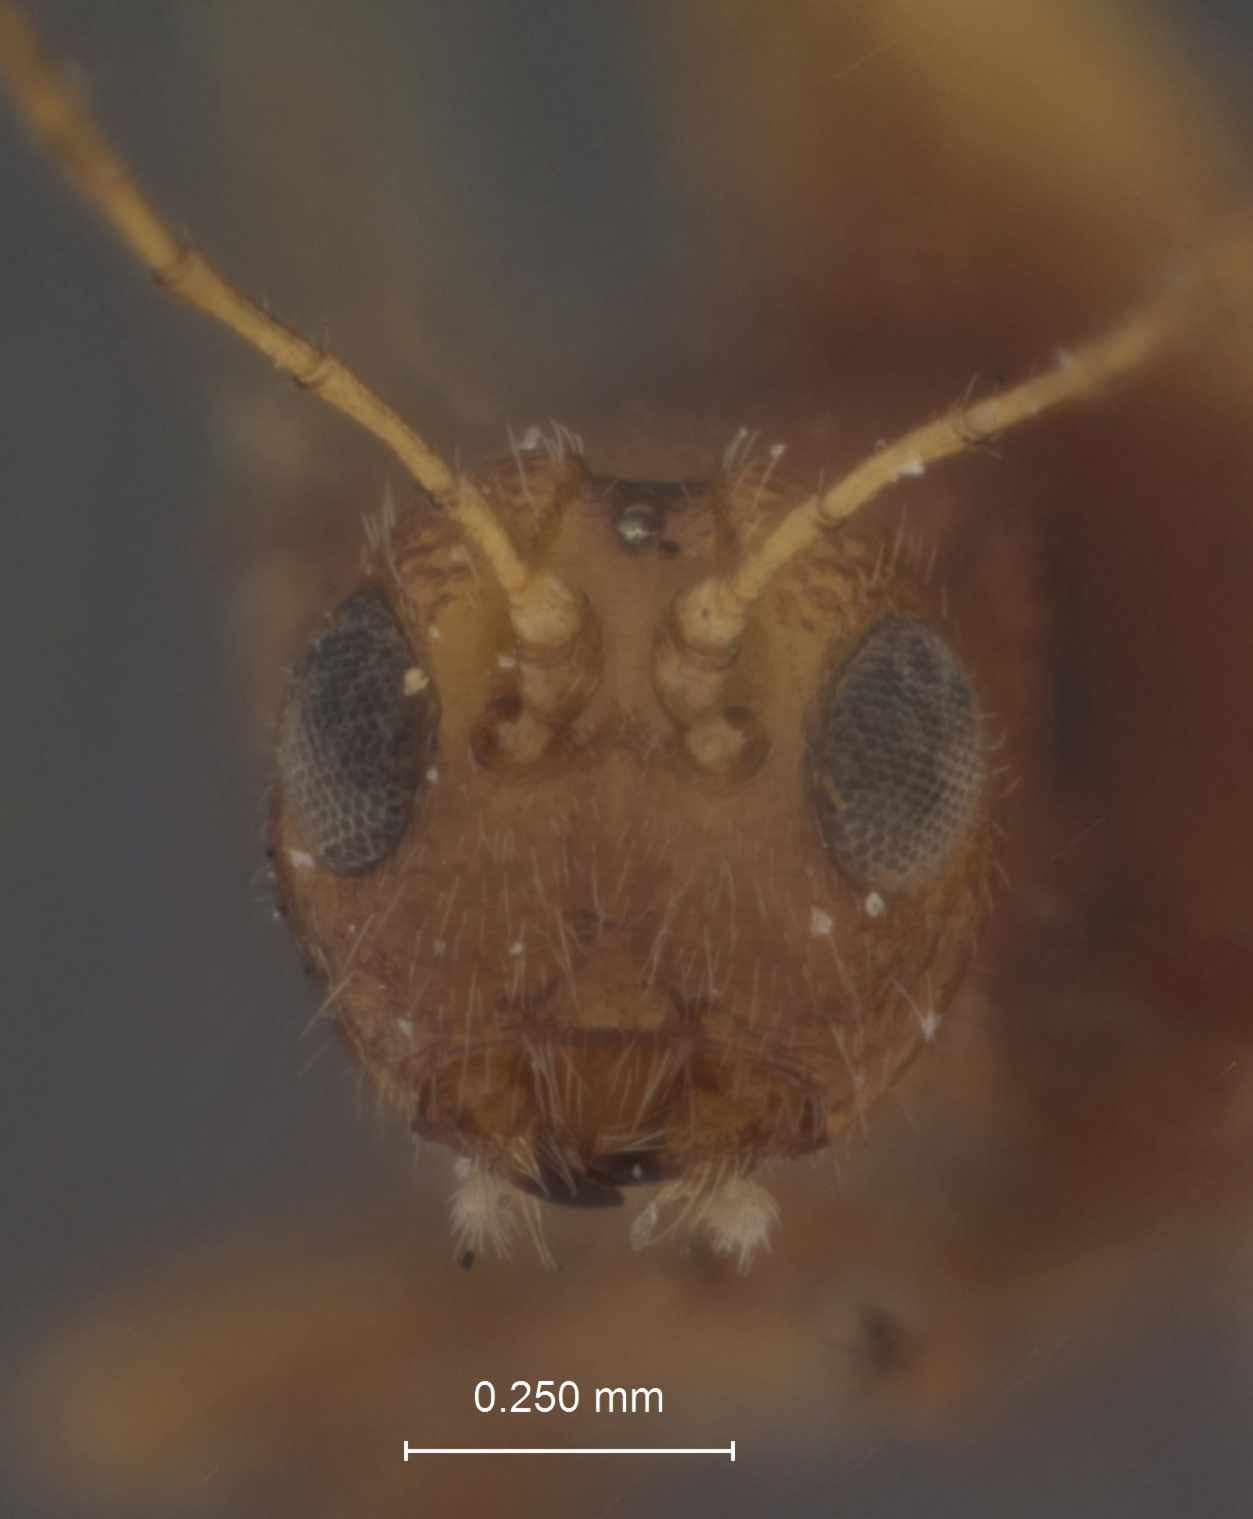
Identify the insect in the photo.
Dendrosoter sulcatus
